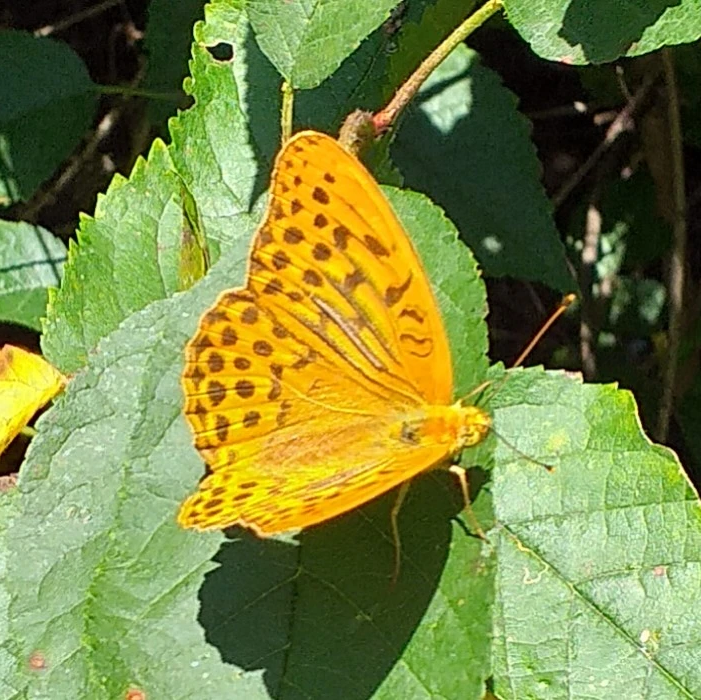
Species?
Argynnis paphia
